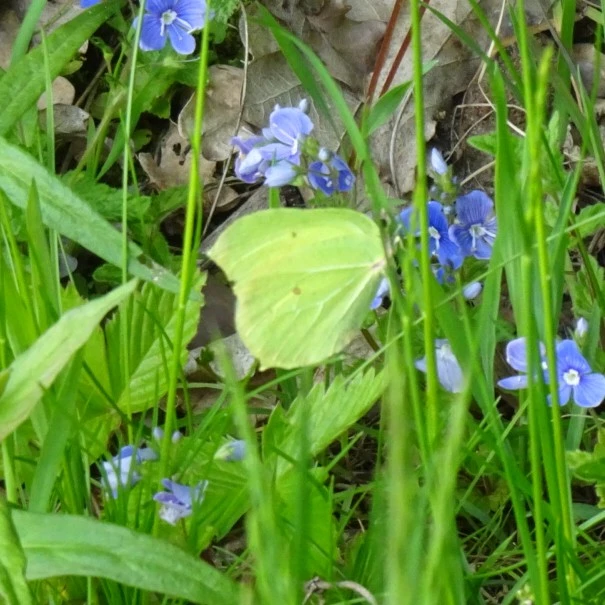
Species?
Gonepteryx rhamni
